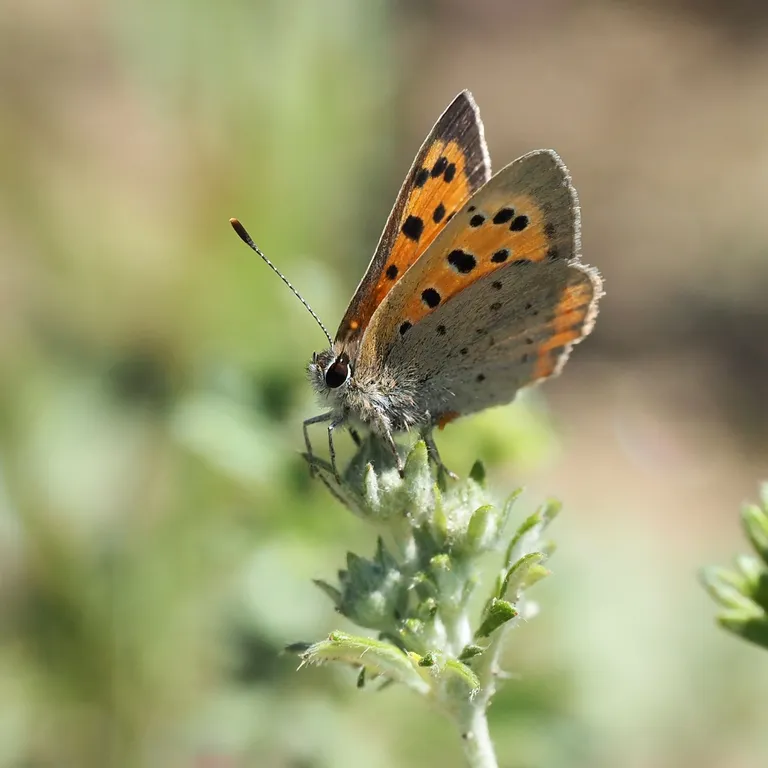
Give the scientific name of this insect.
Lycaena phlaeas
